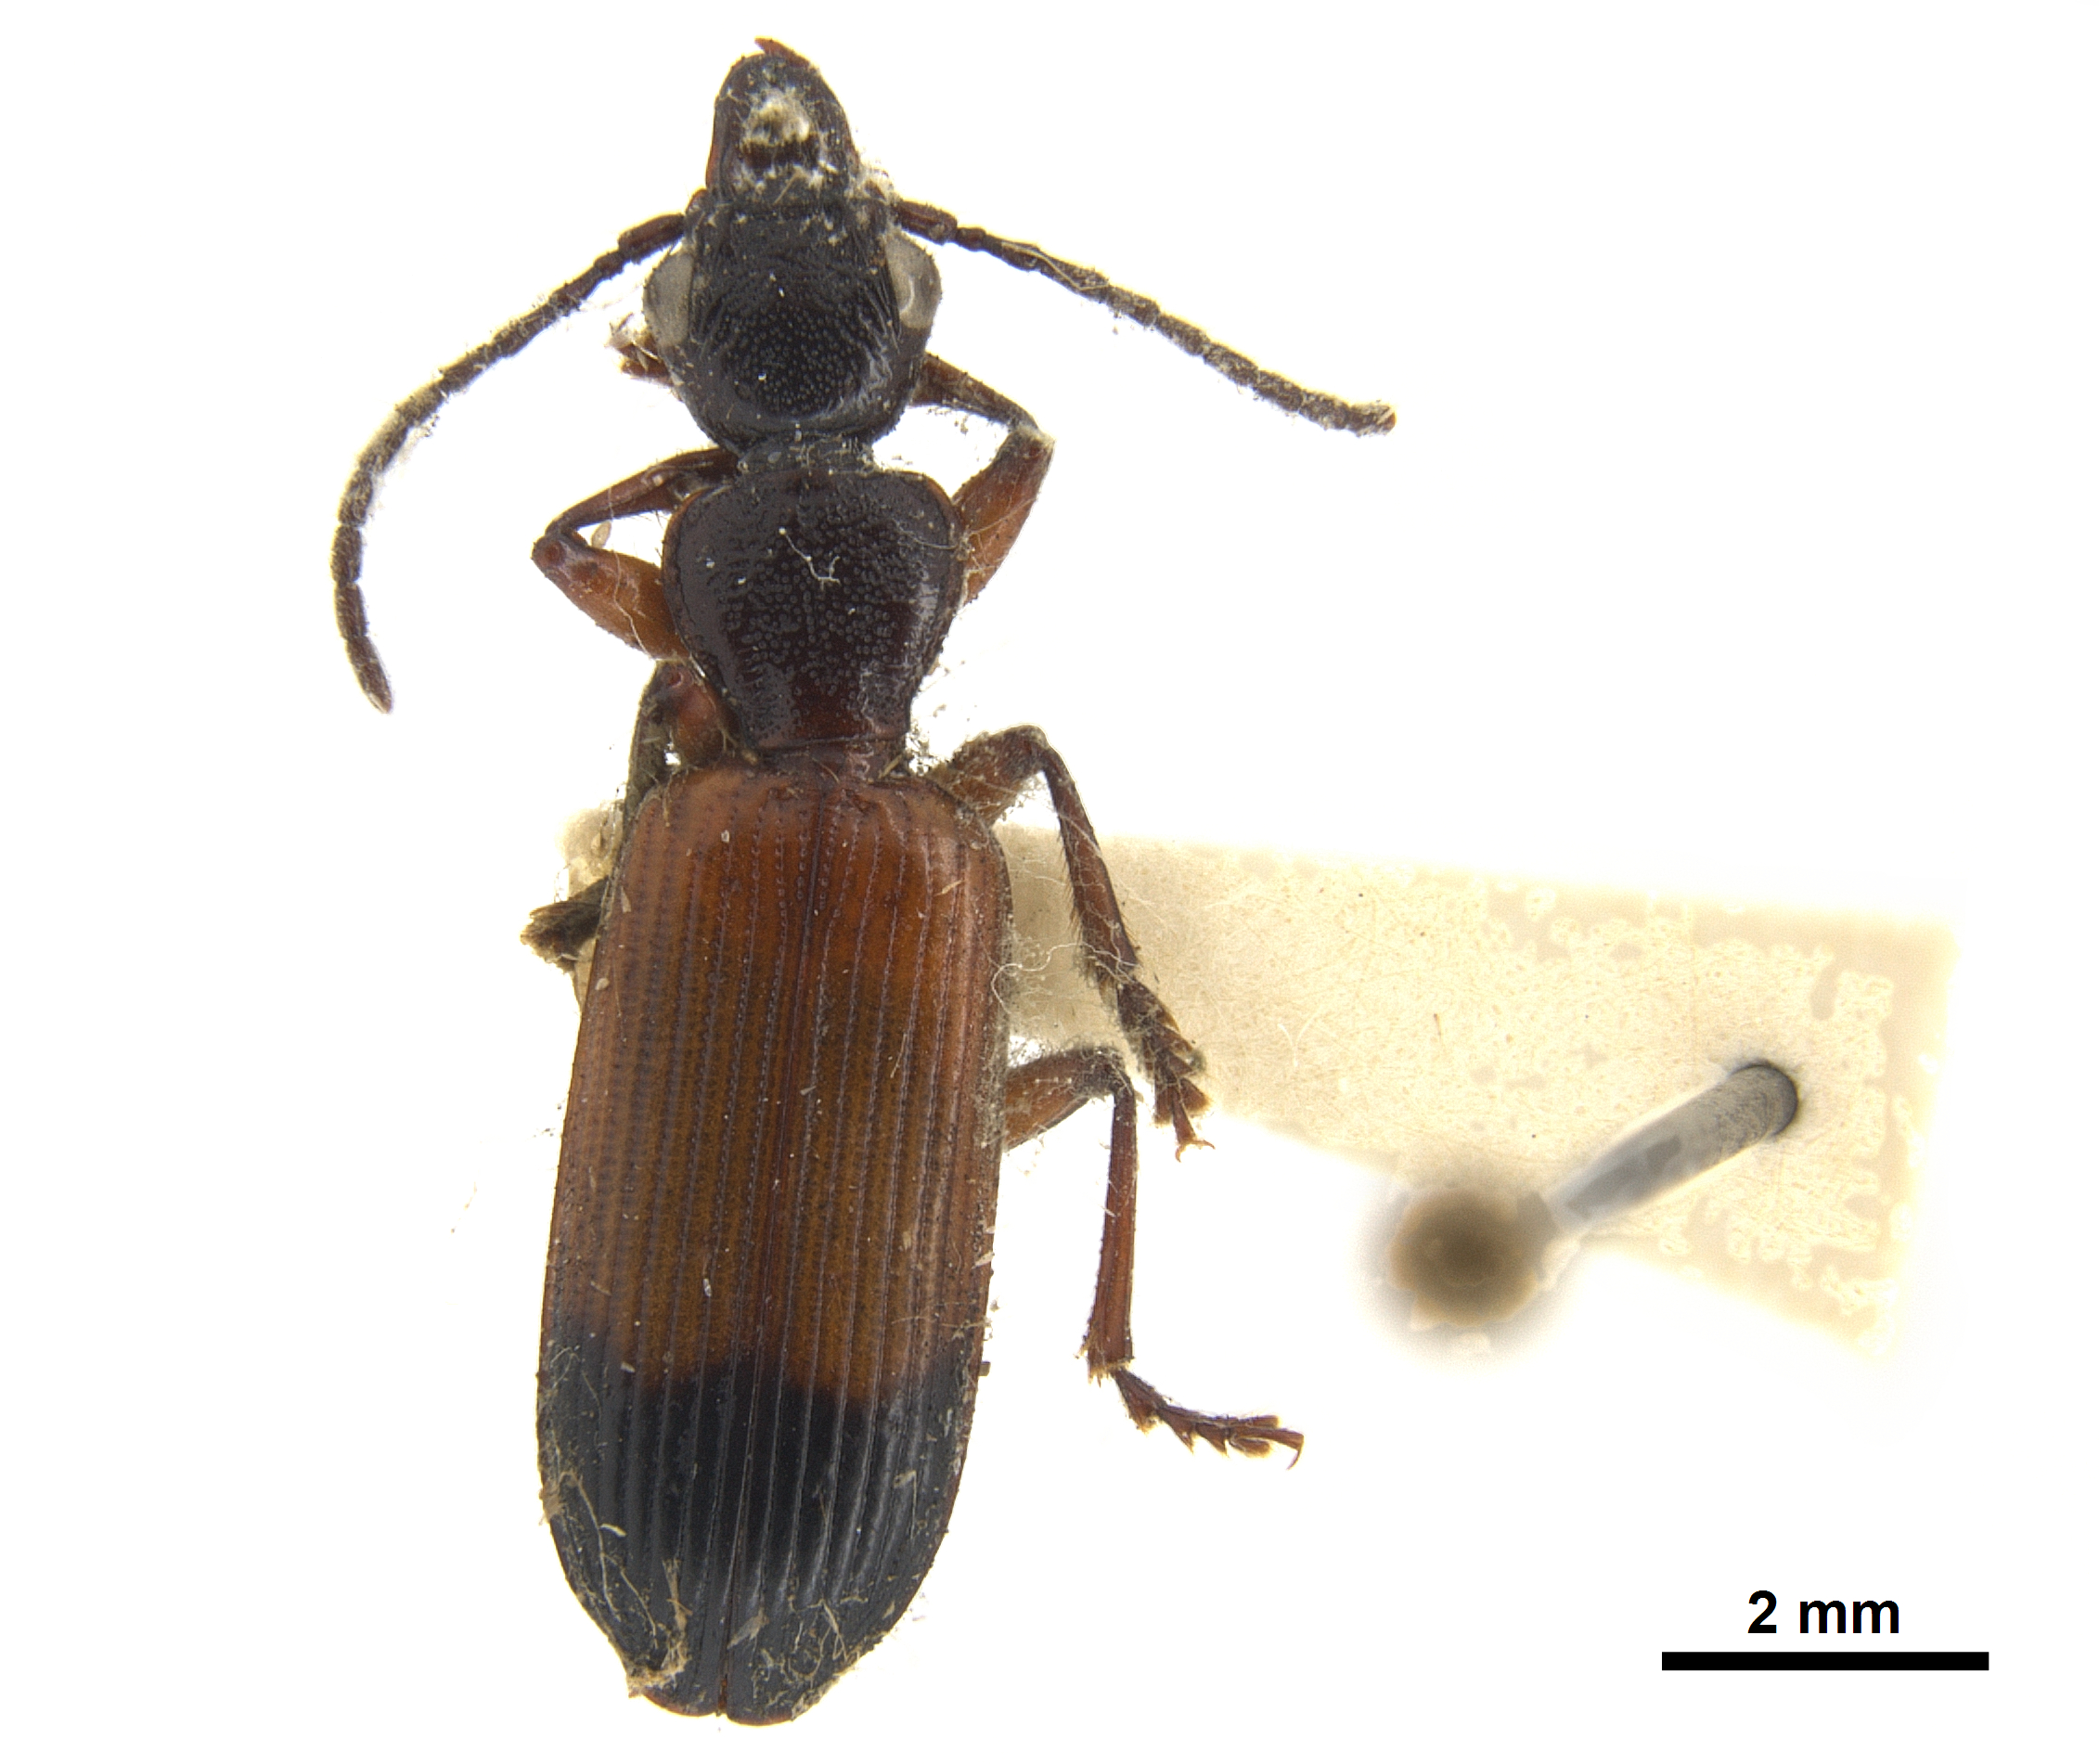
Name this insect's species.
Hexagonia scabricollis
